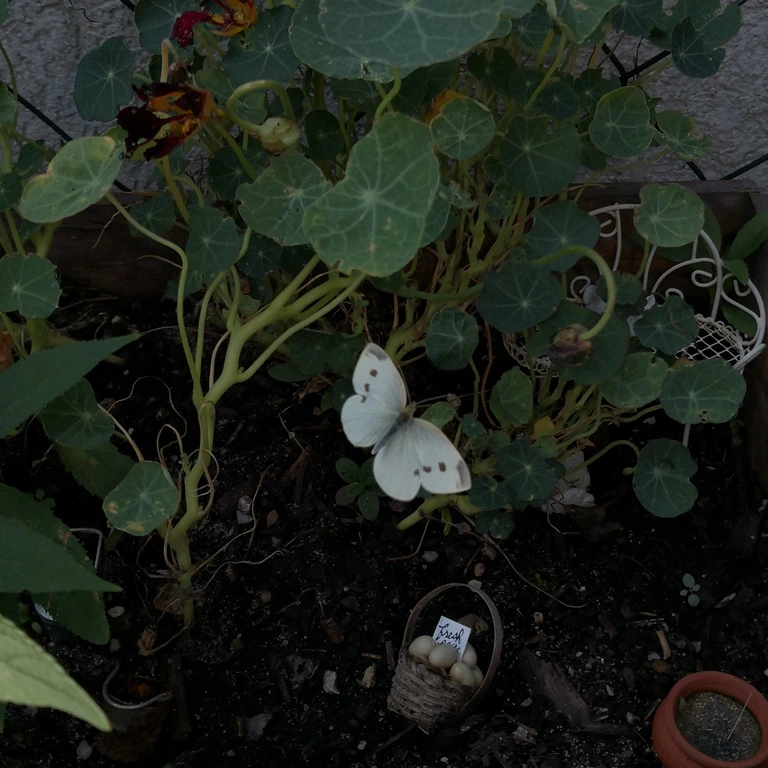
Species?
Pieris rapae
